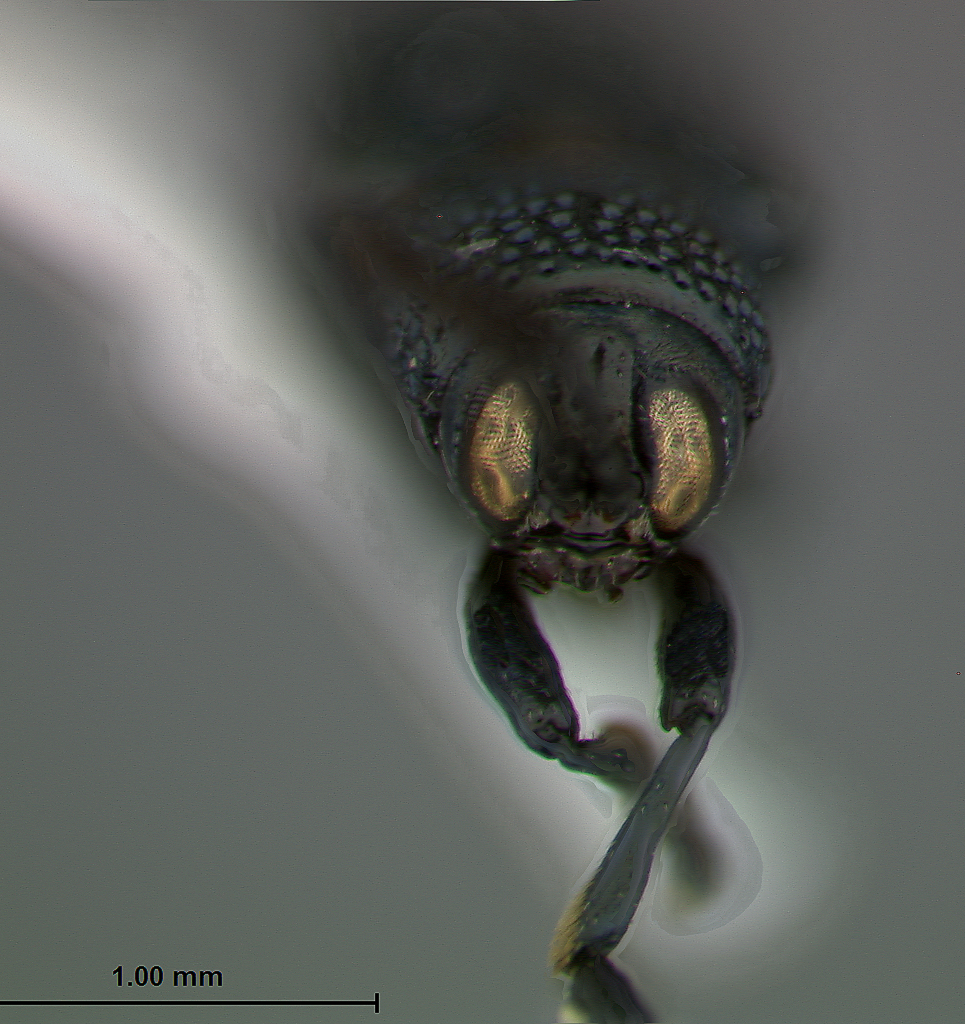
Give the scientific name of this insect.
Anisostena cyanea
